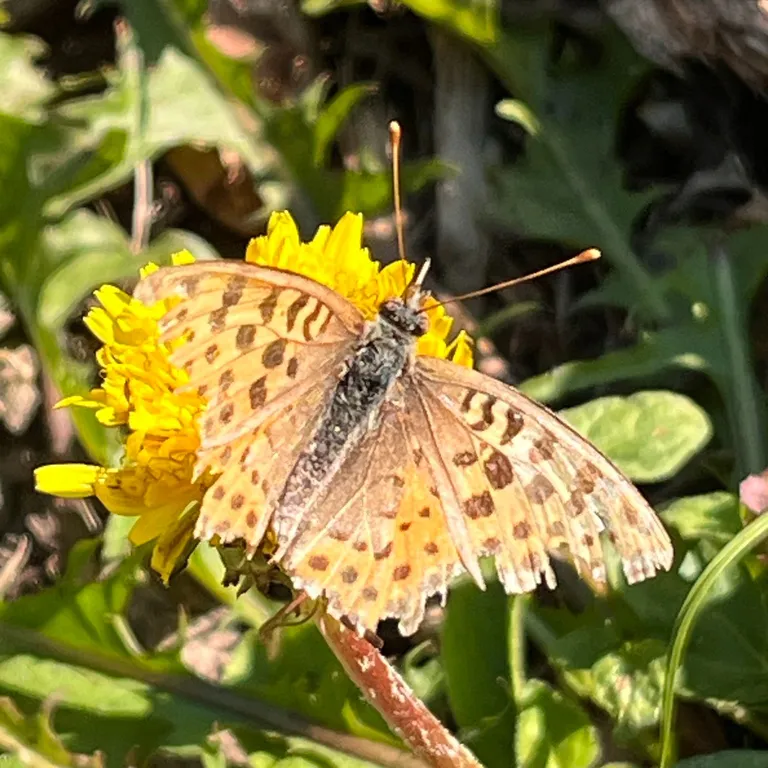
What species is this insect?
Issoria lathonia
